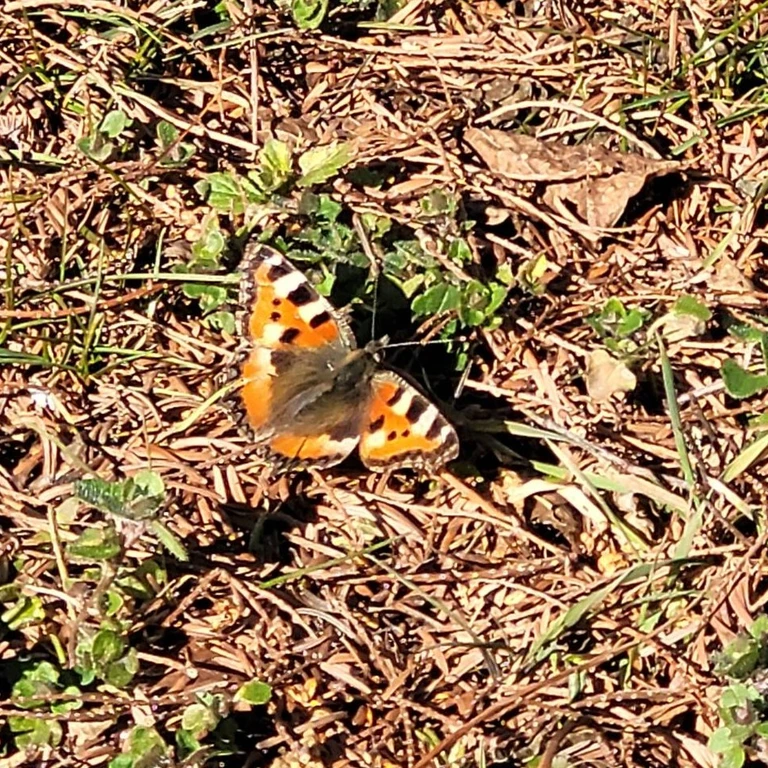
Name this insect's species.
Aglais urticae
